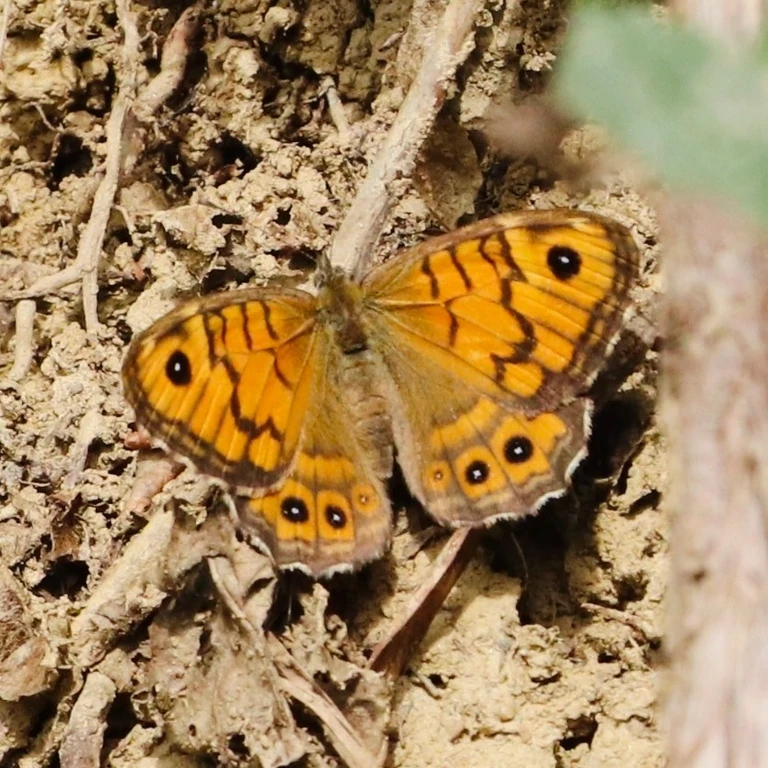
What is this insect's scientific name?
Lasiommata megera (also Pararge megera)
